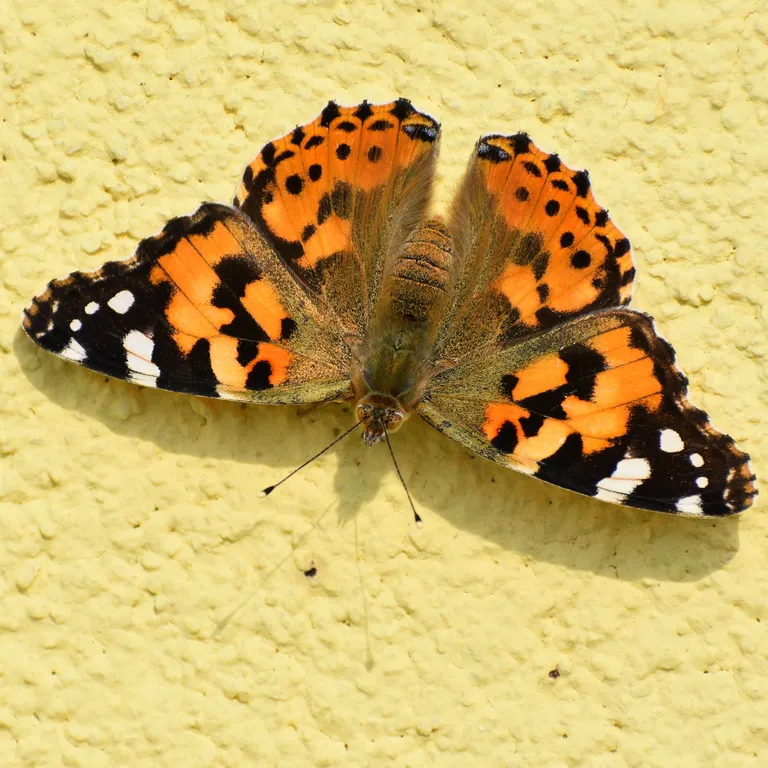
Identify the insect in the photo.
Vanessa cardui
